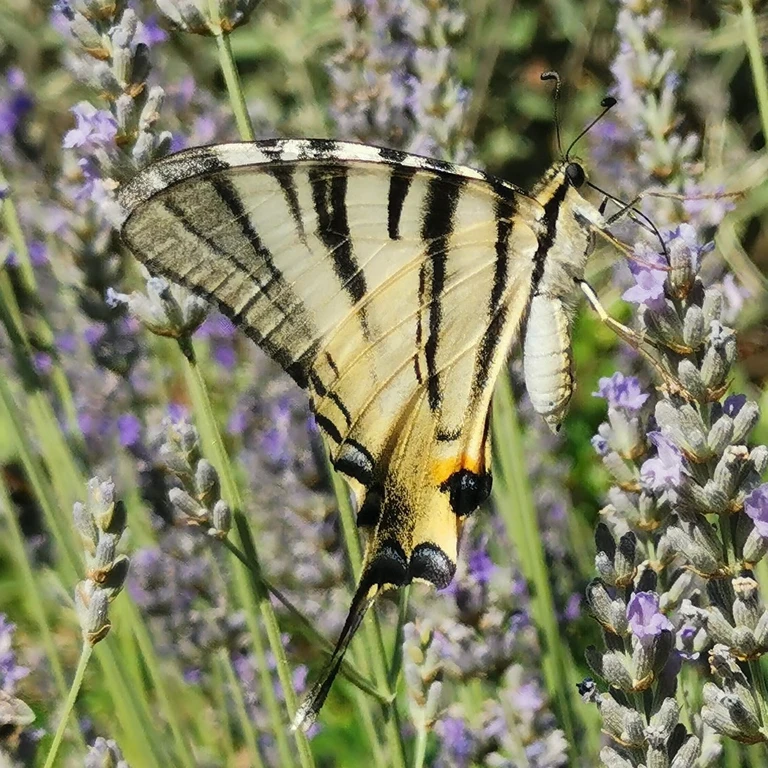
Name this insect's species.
Iphiclides podalirius
